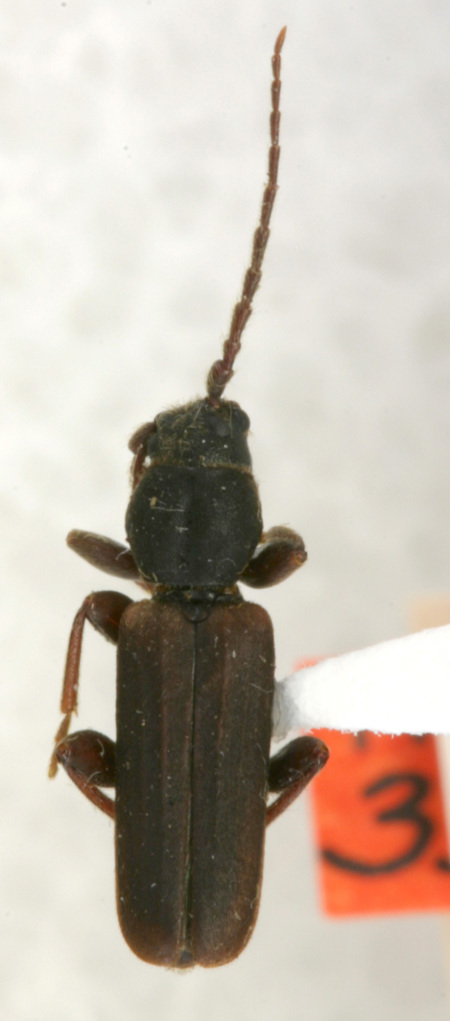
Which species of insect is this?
Tetropium velutinum (also Tetropium boreale)
